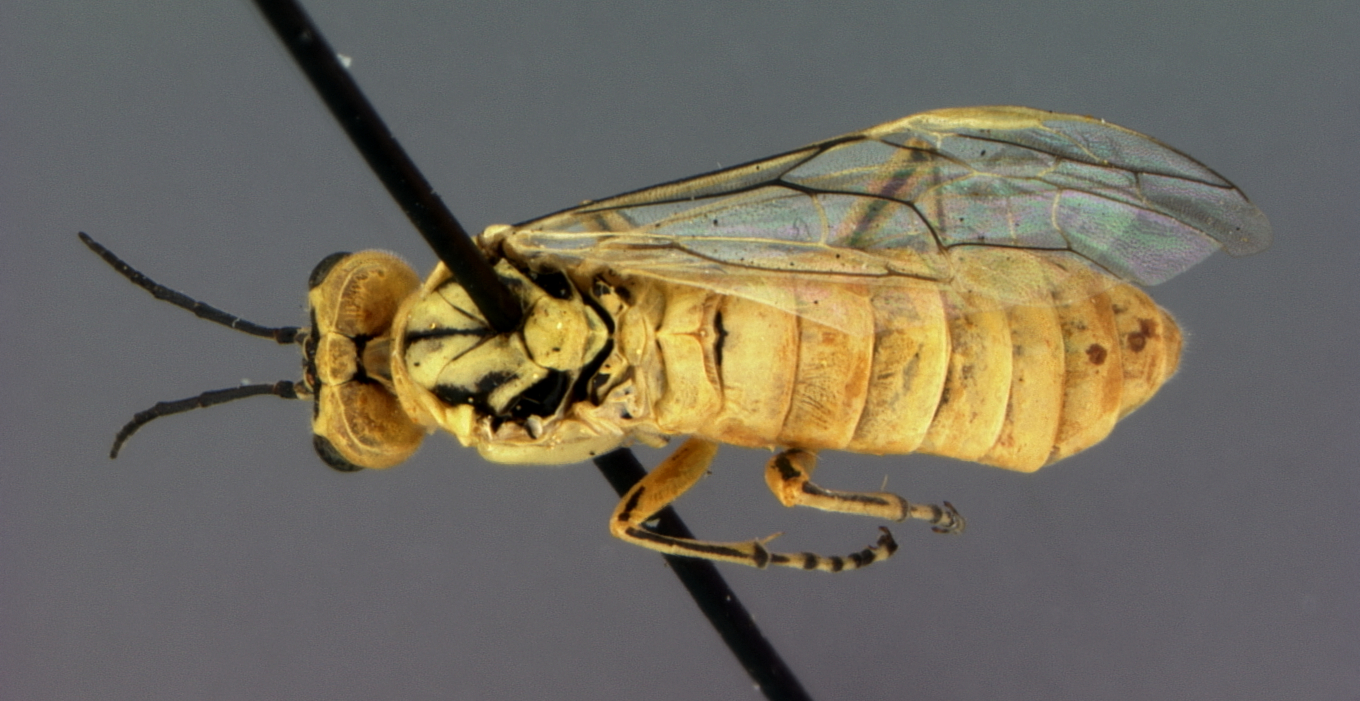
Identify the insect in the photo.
Rhogogaster kudianus
